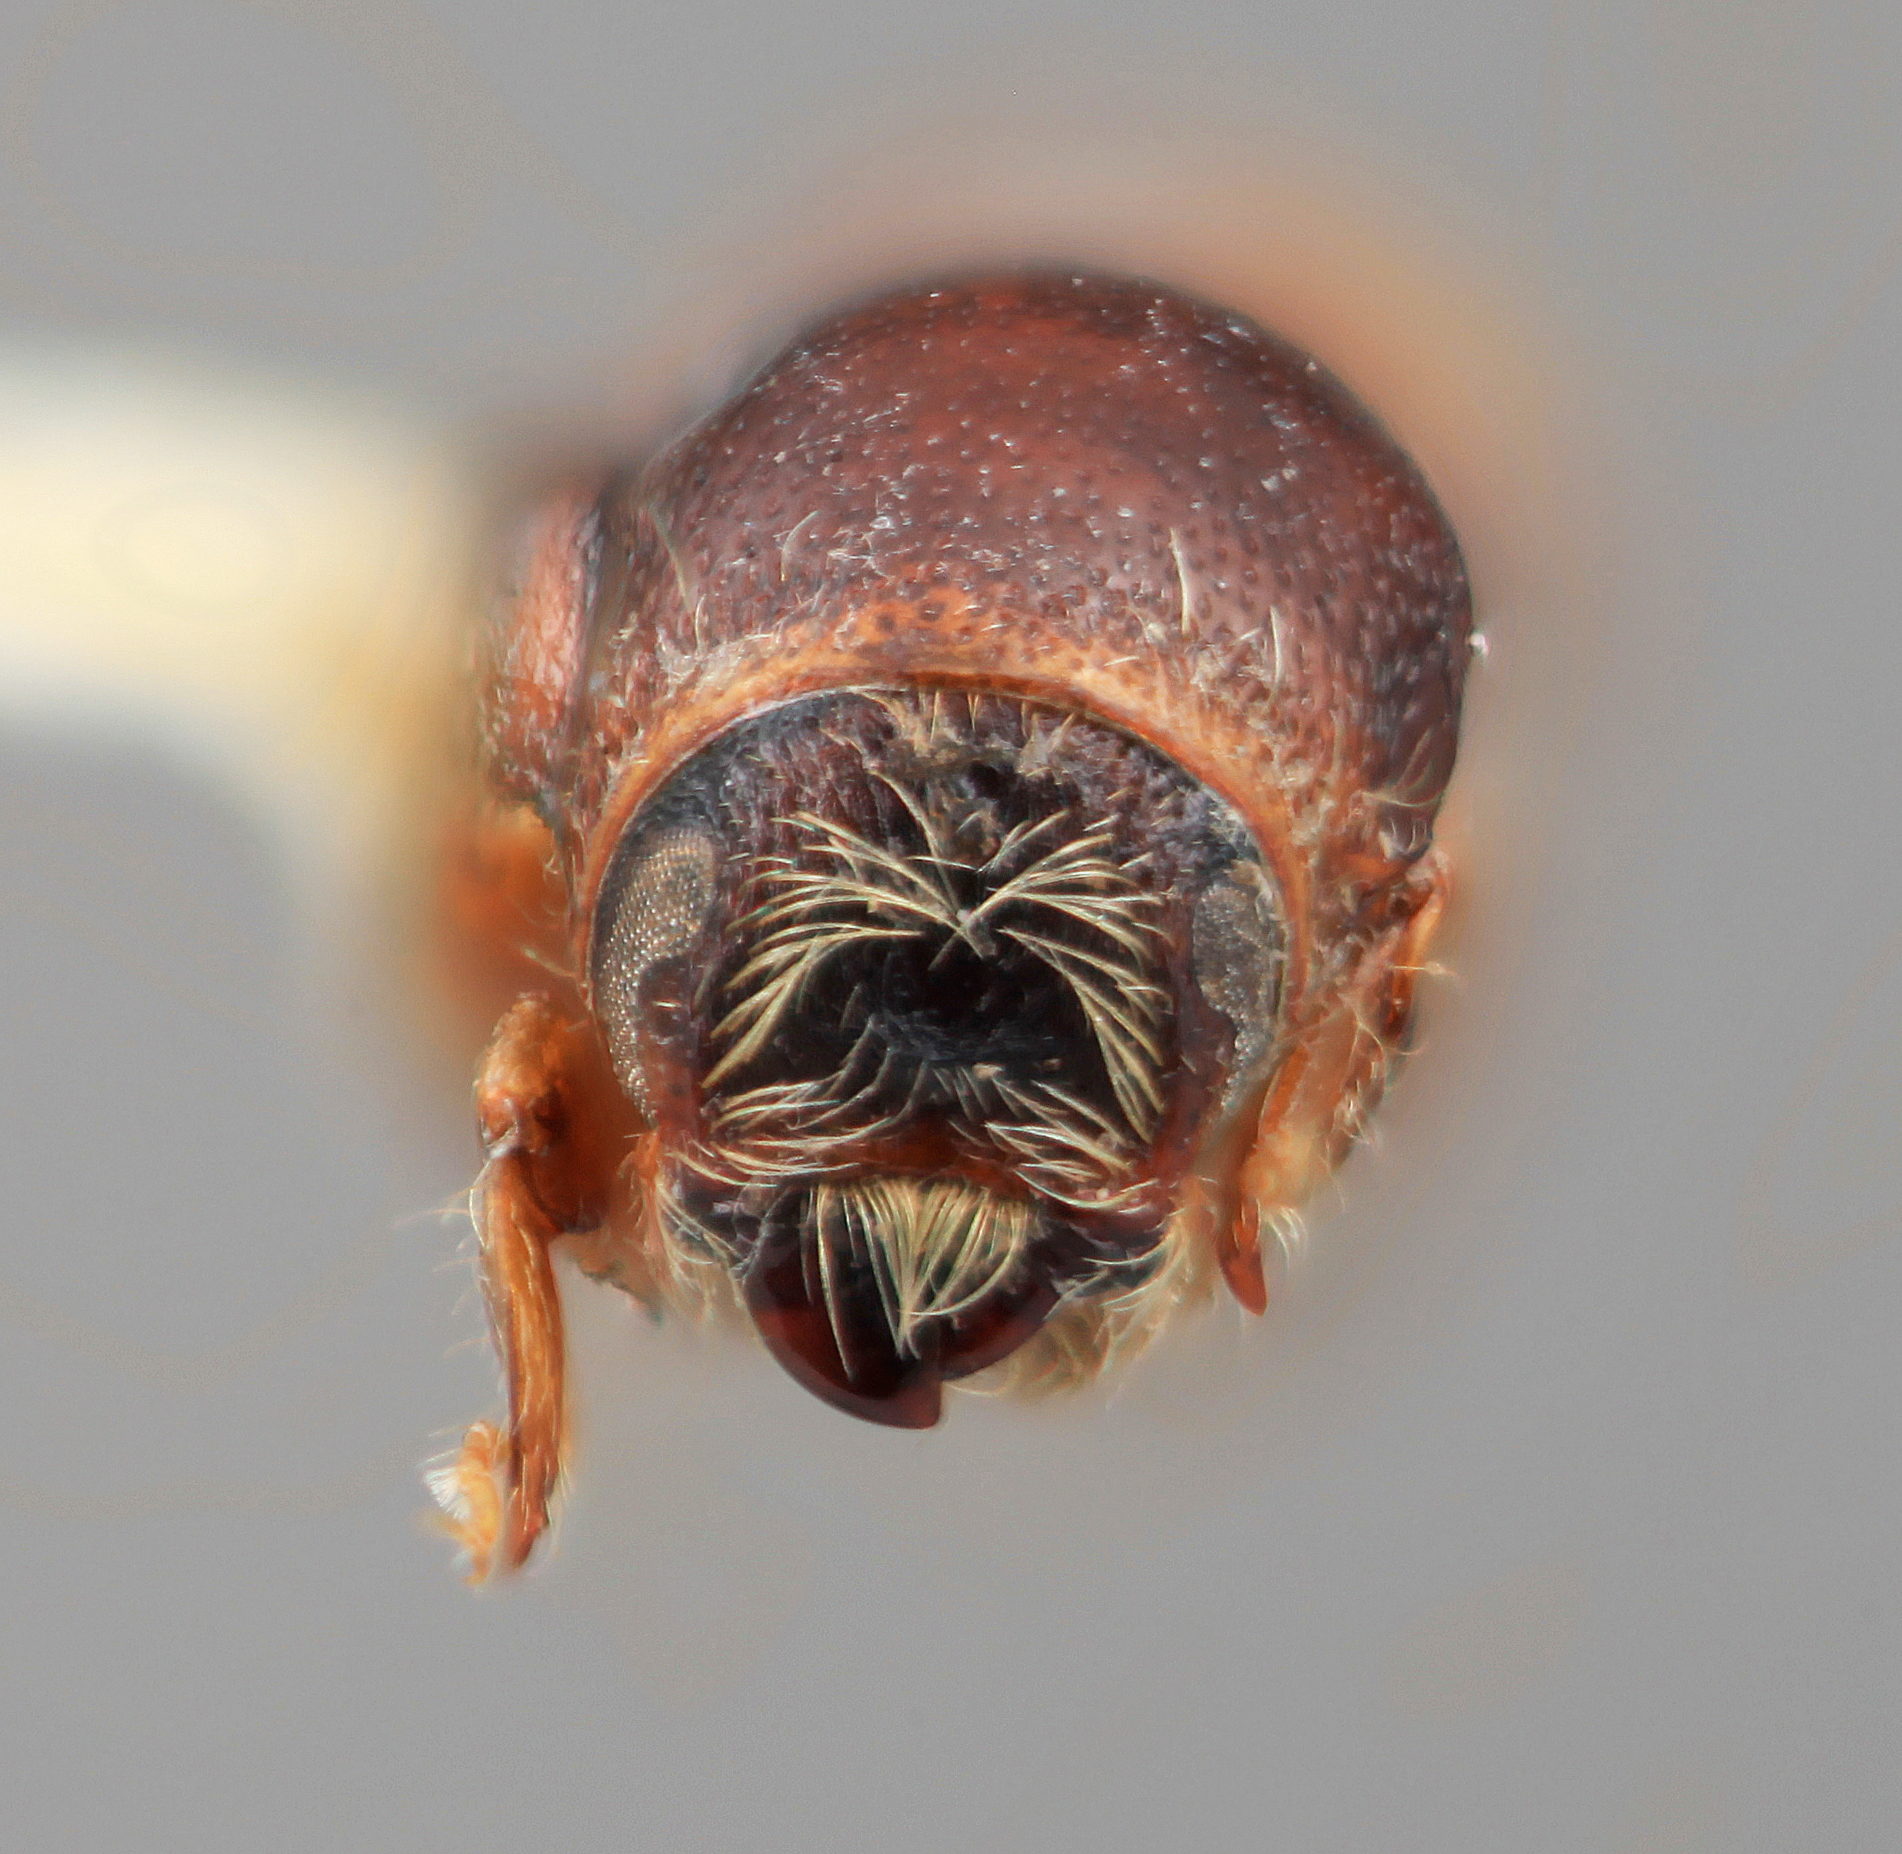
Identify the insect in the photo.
Scolytus laetus
